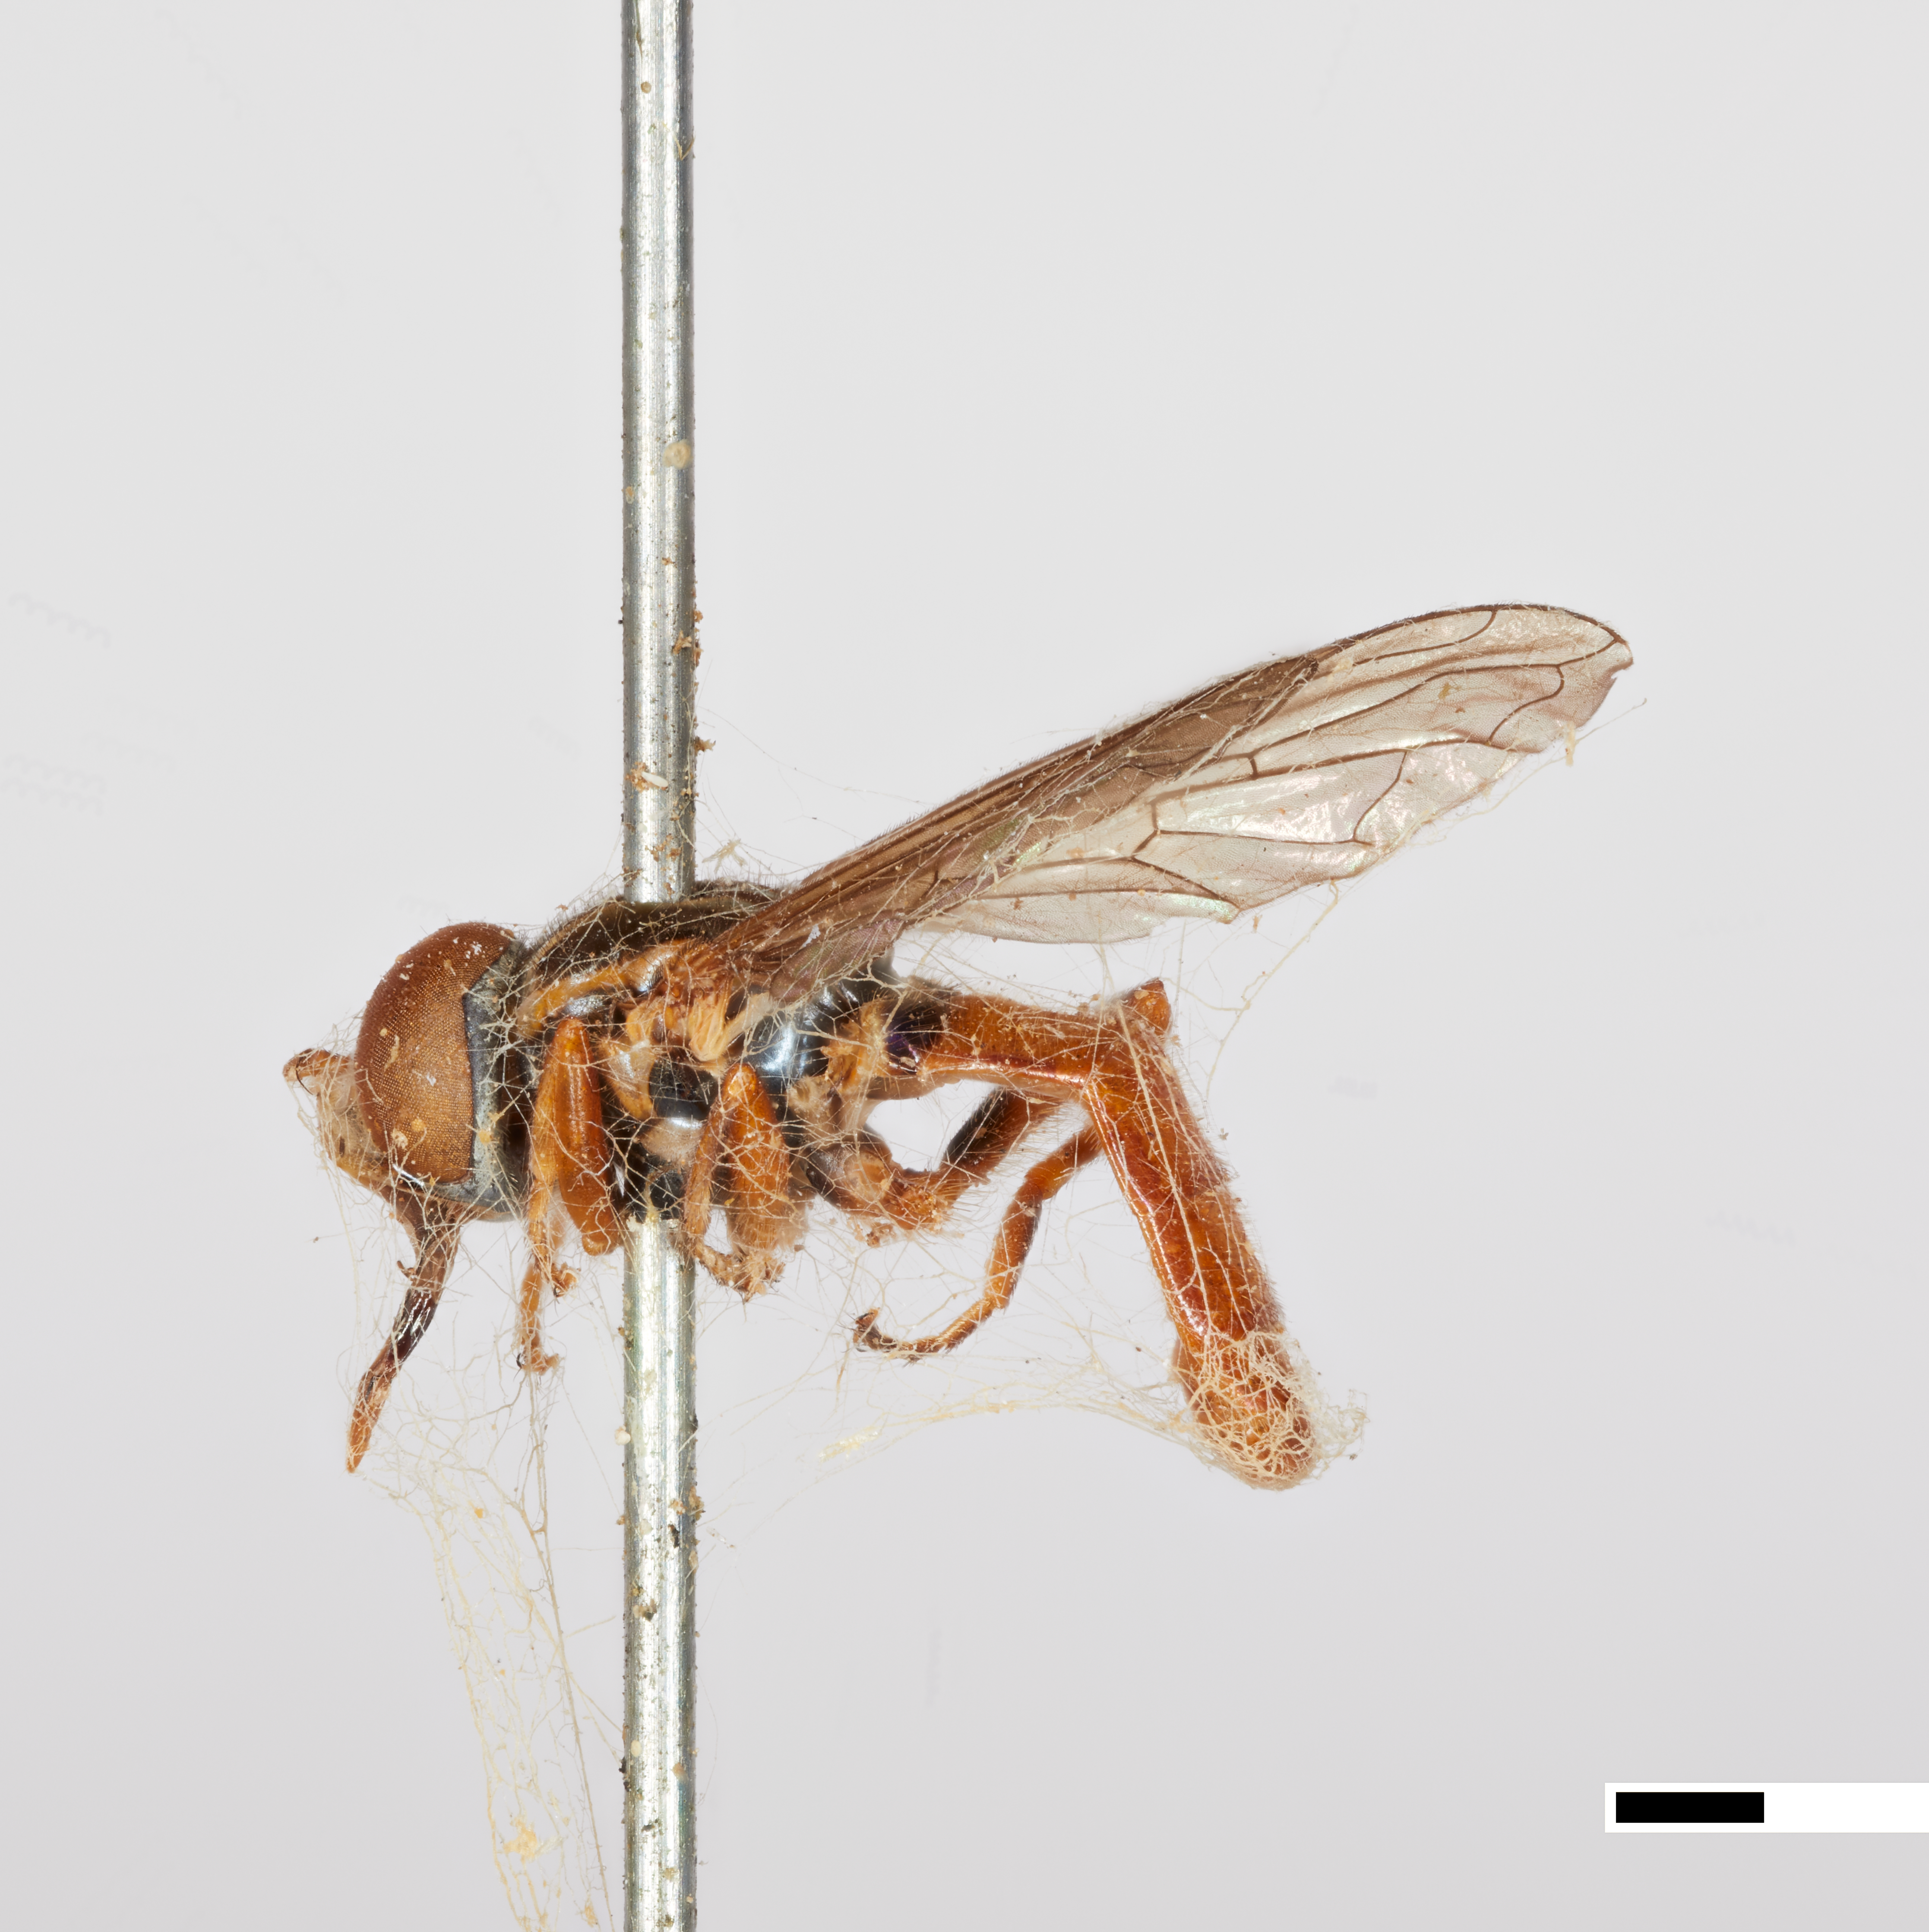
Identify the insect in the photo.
Mesograpta aurulenta
